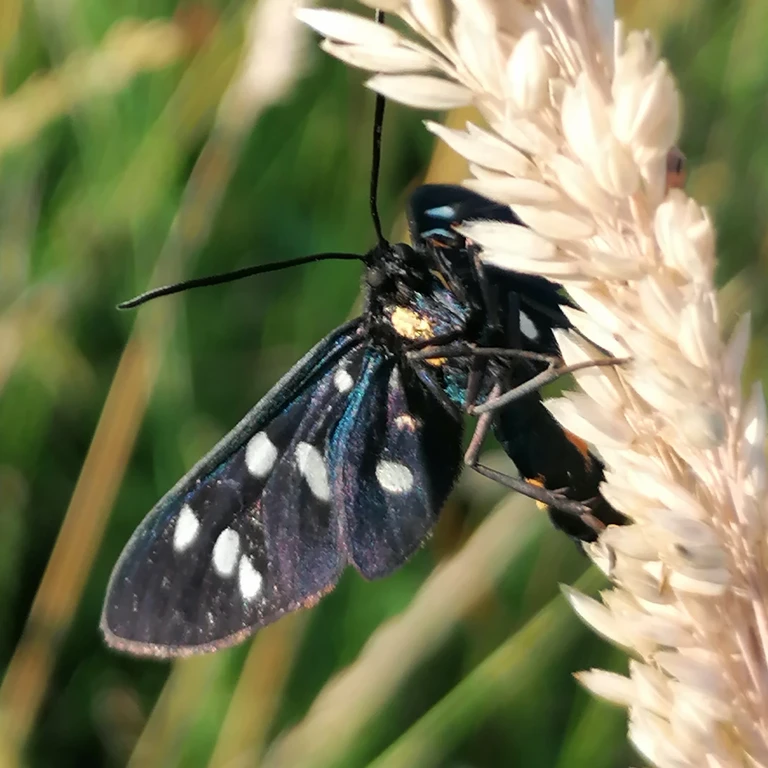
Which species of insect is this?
Amata phegea
